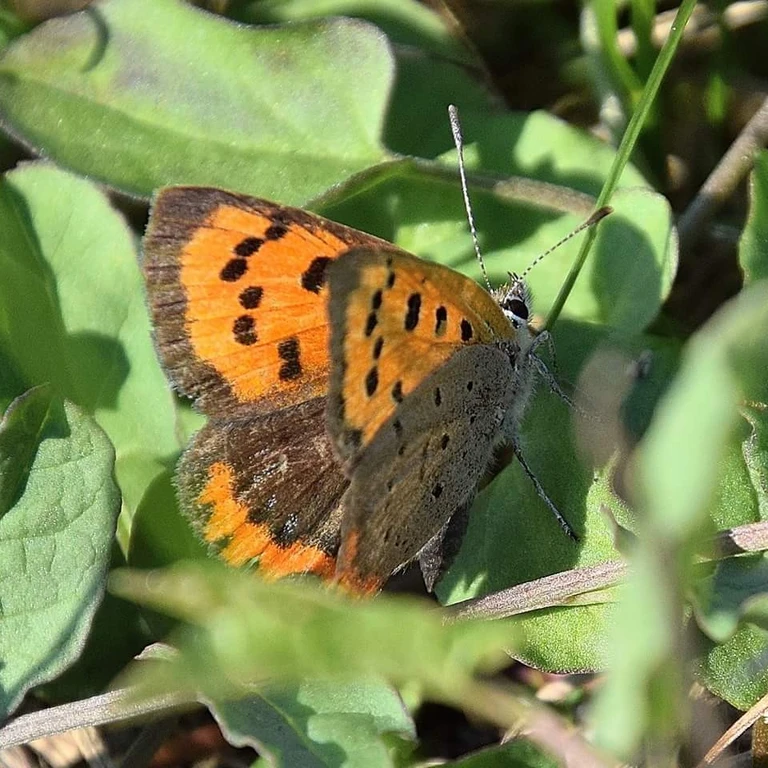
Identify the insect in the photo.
Lycaena dispar
